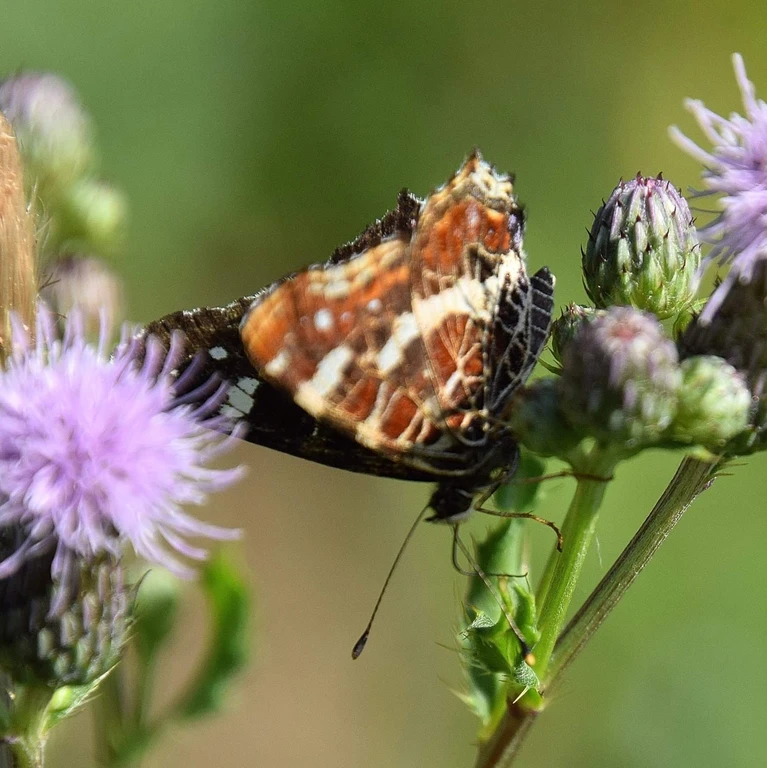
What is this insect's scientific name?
Araschnia levana
